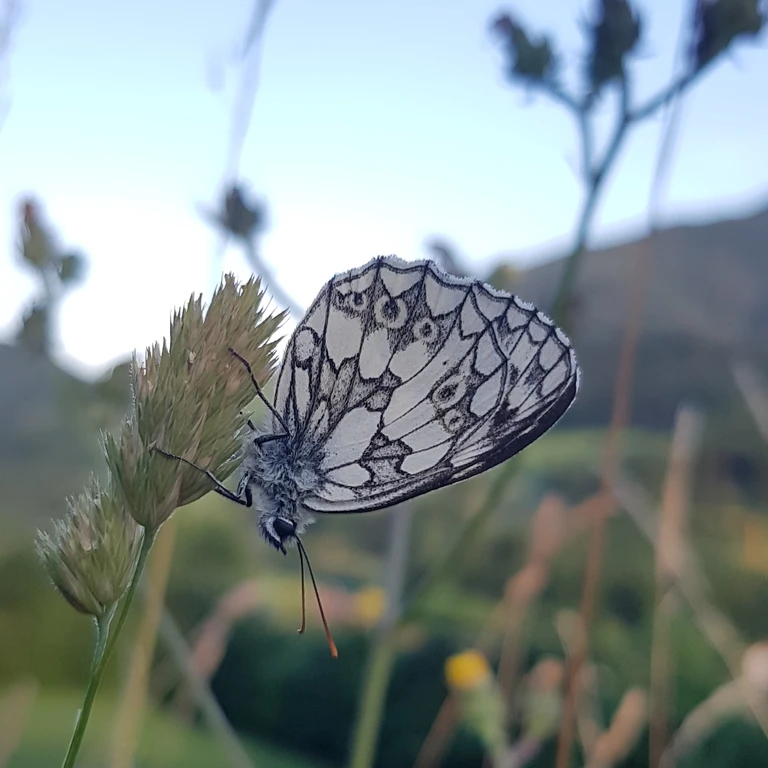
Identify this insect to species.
Melanargia galathea
